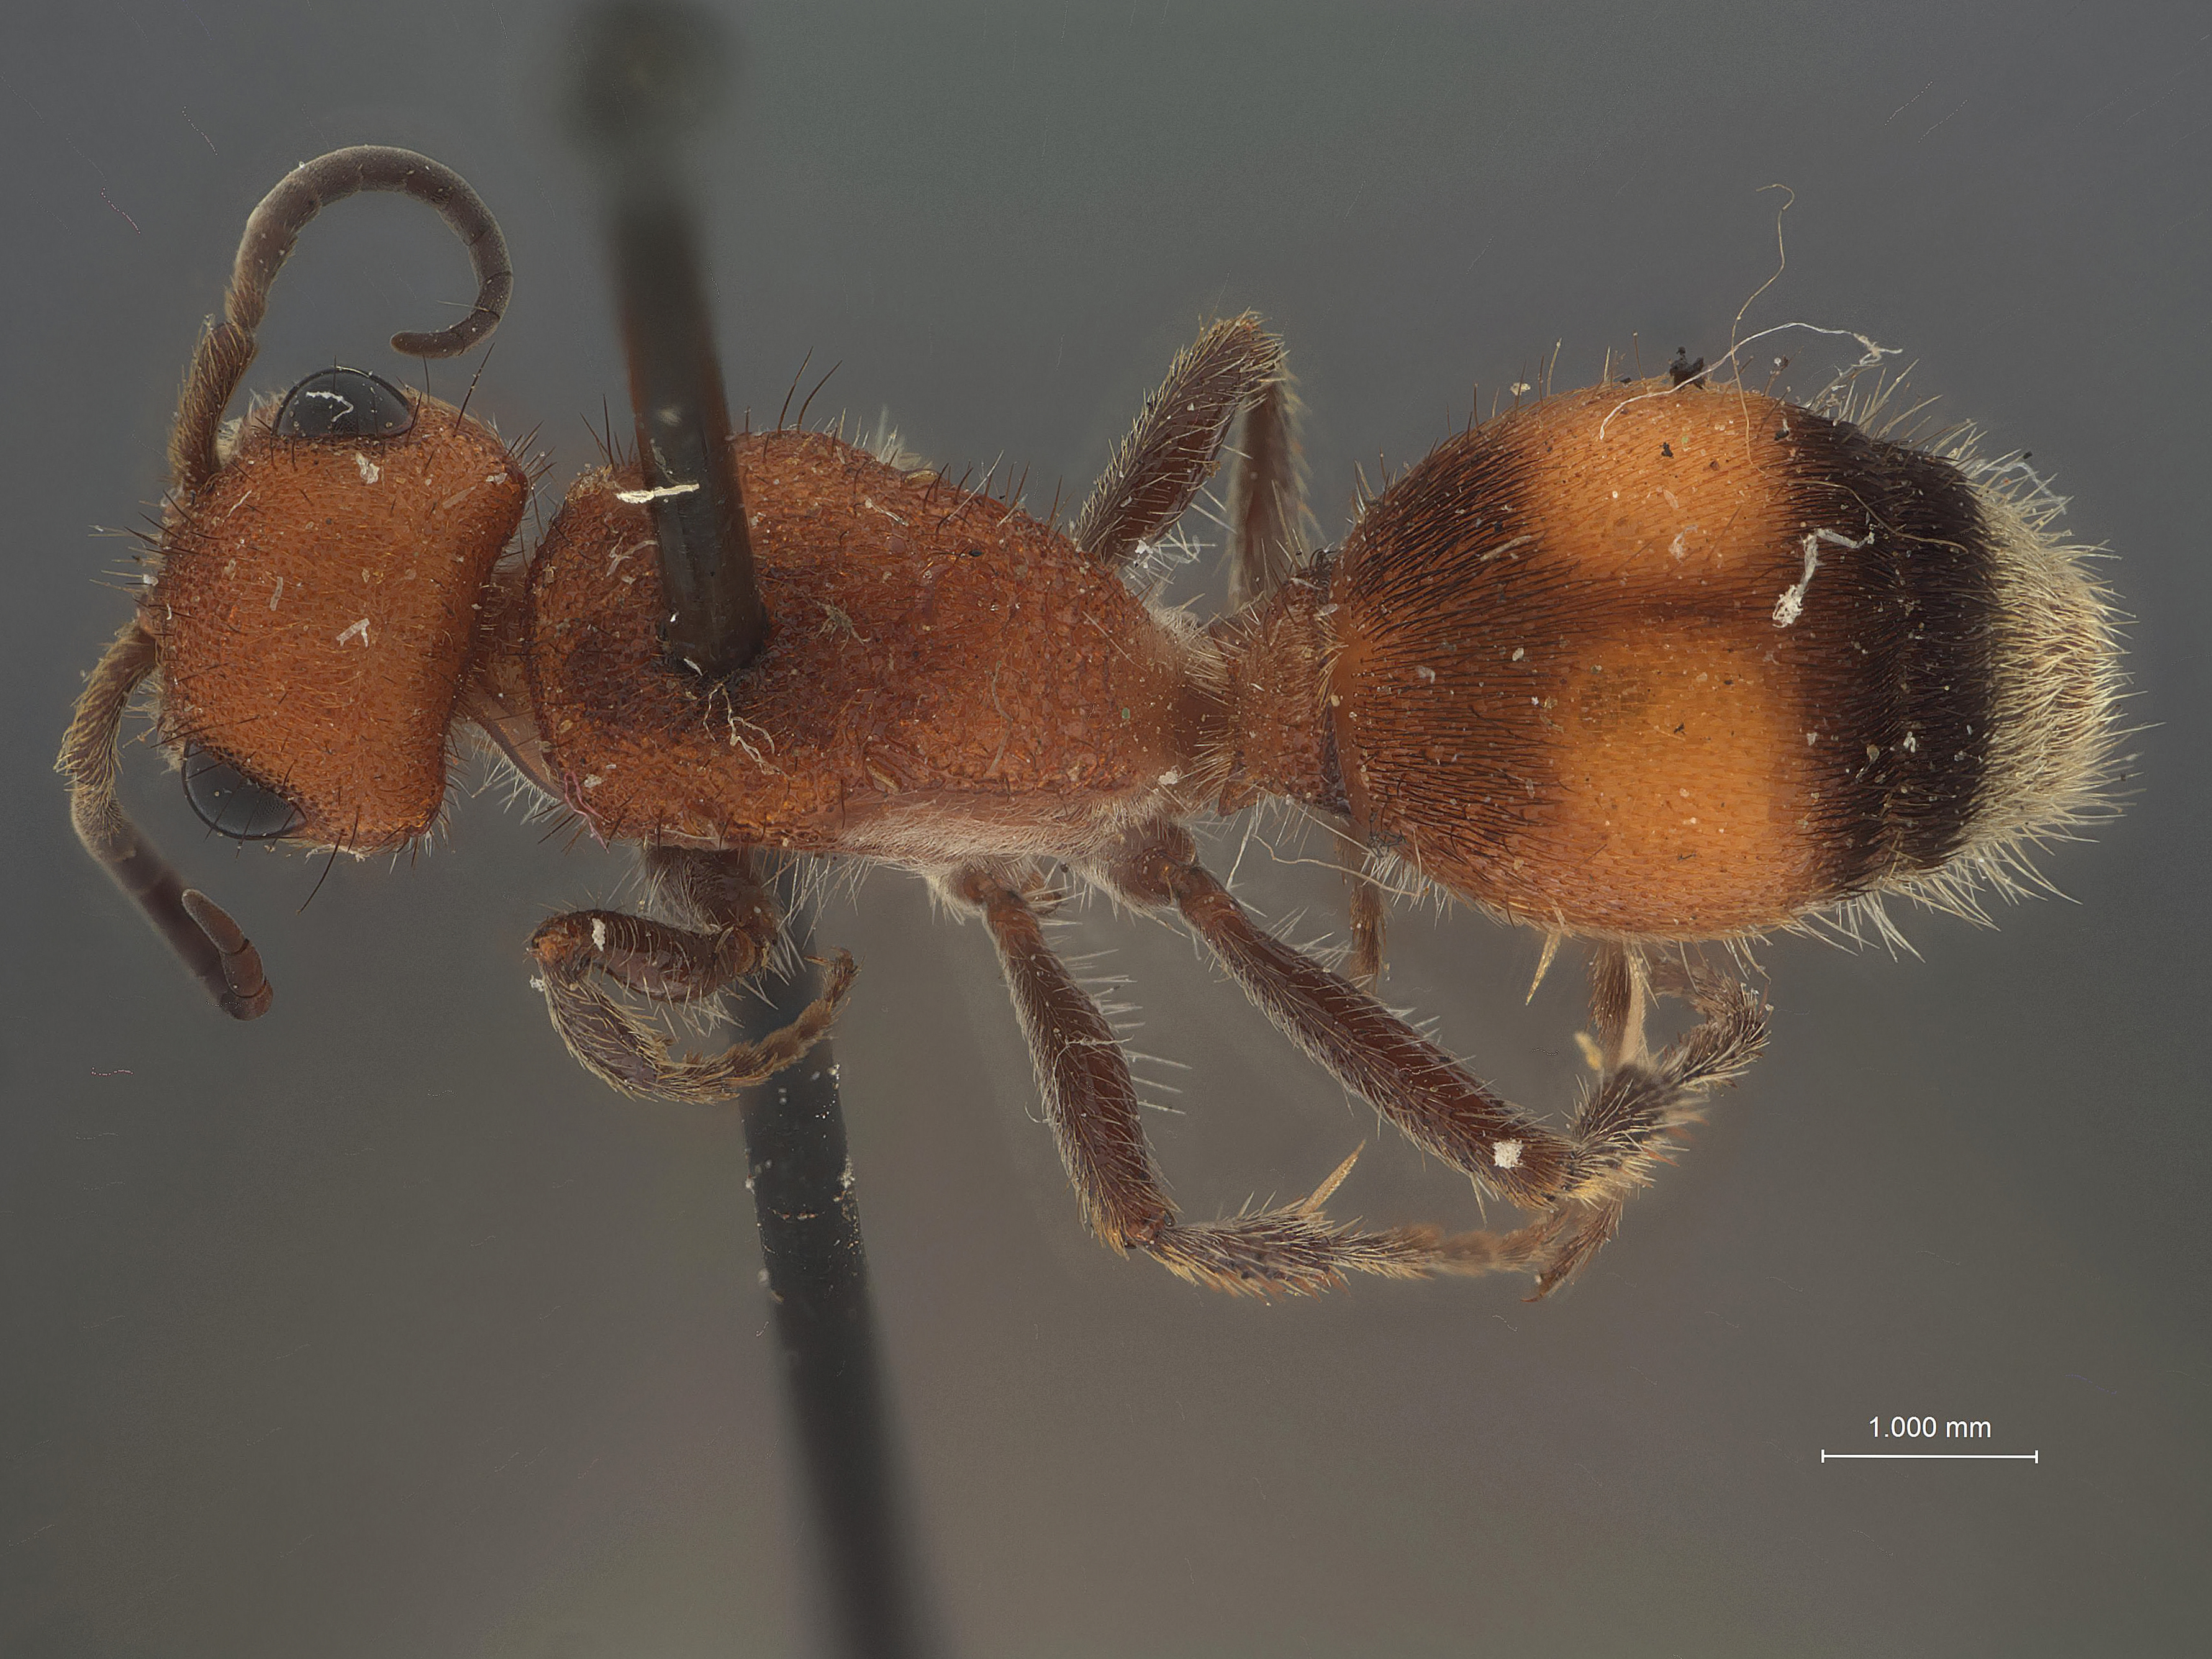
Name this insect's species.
Dasymutilla scrobinata
